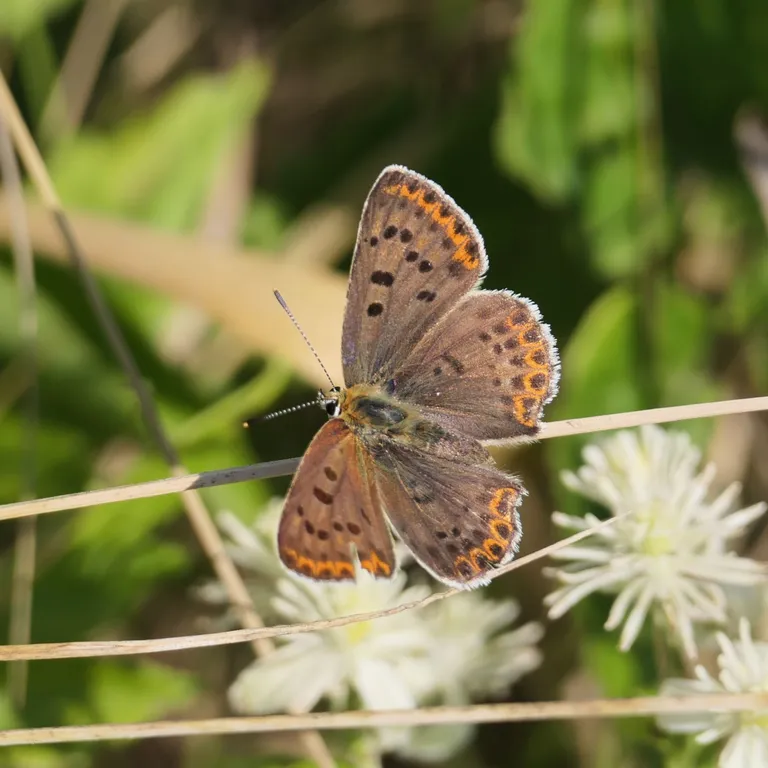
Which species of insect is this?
Lycaena tityrus (also Loweia tityrus)
